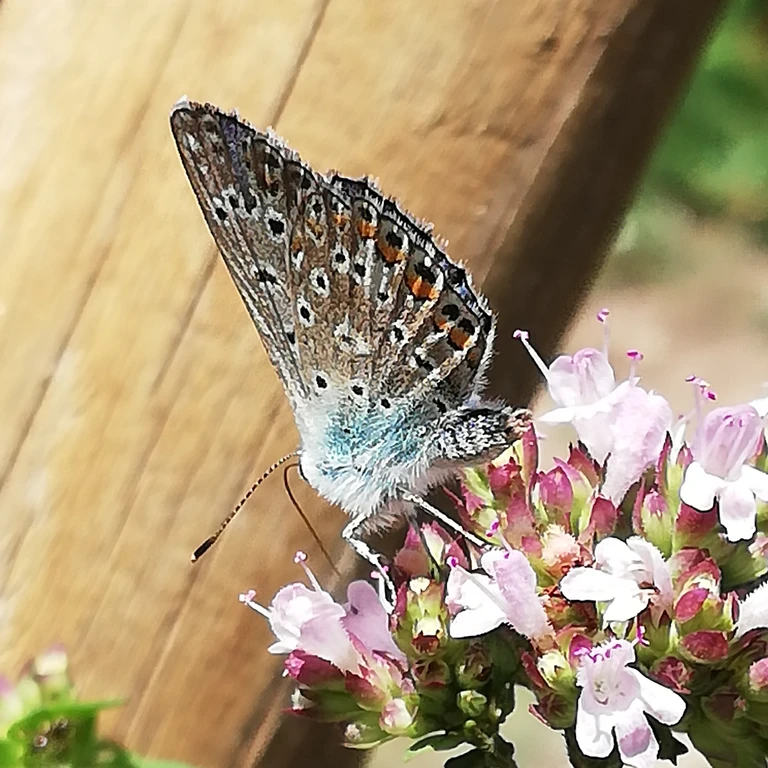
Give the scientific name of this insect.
Polyommatus icarus
